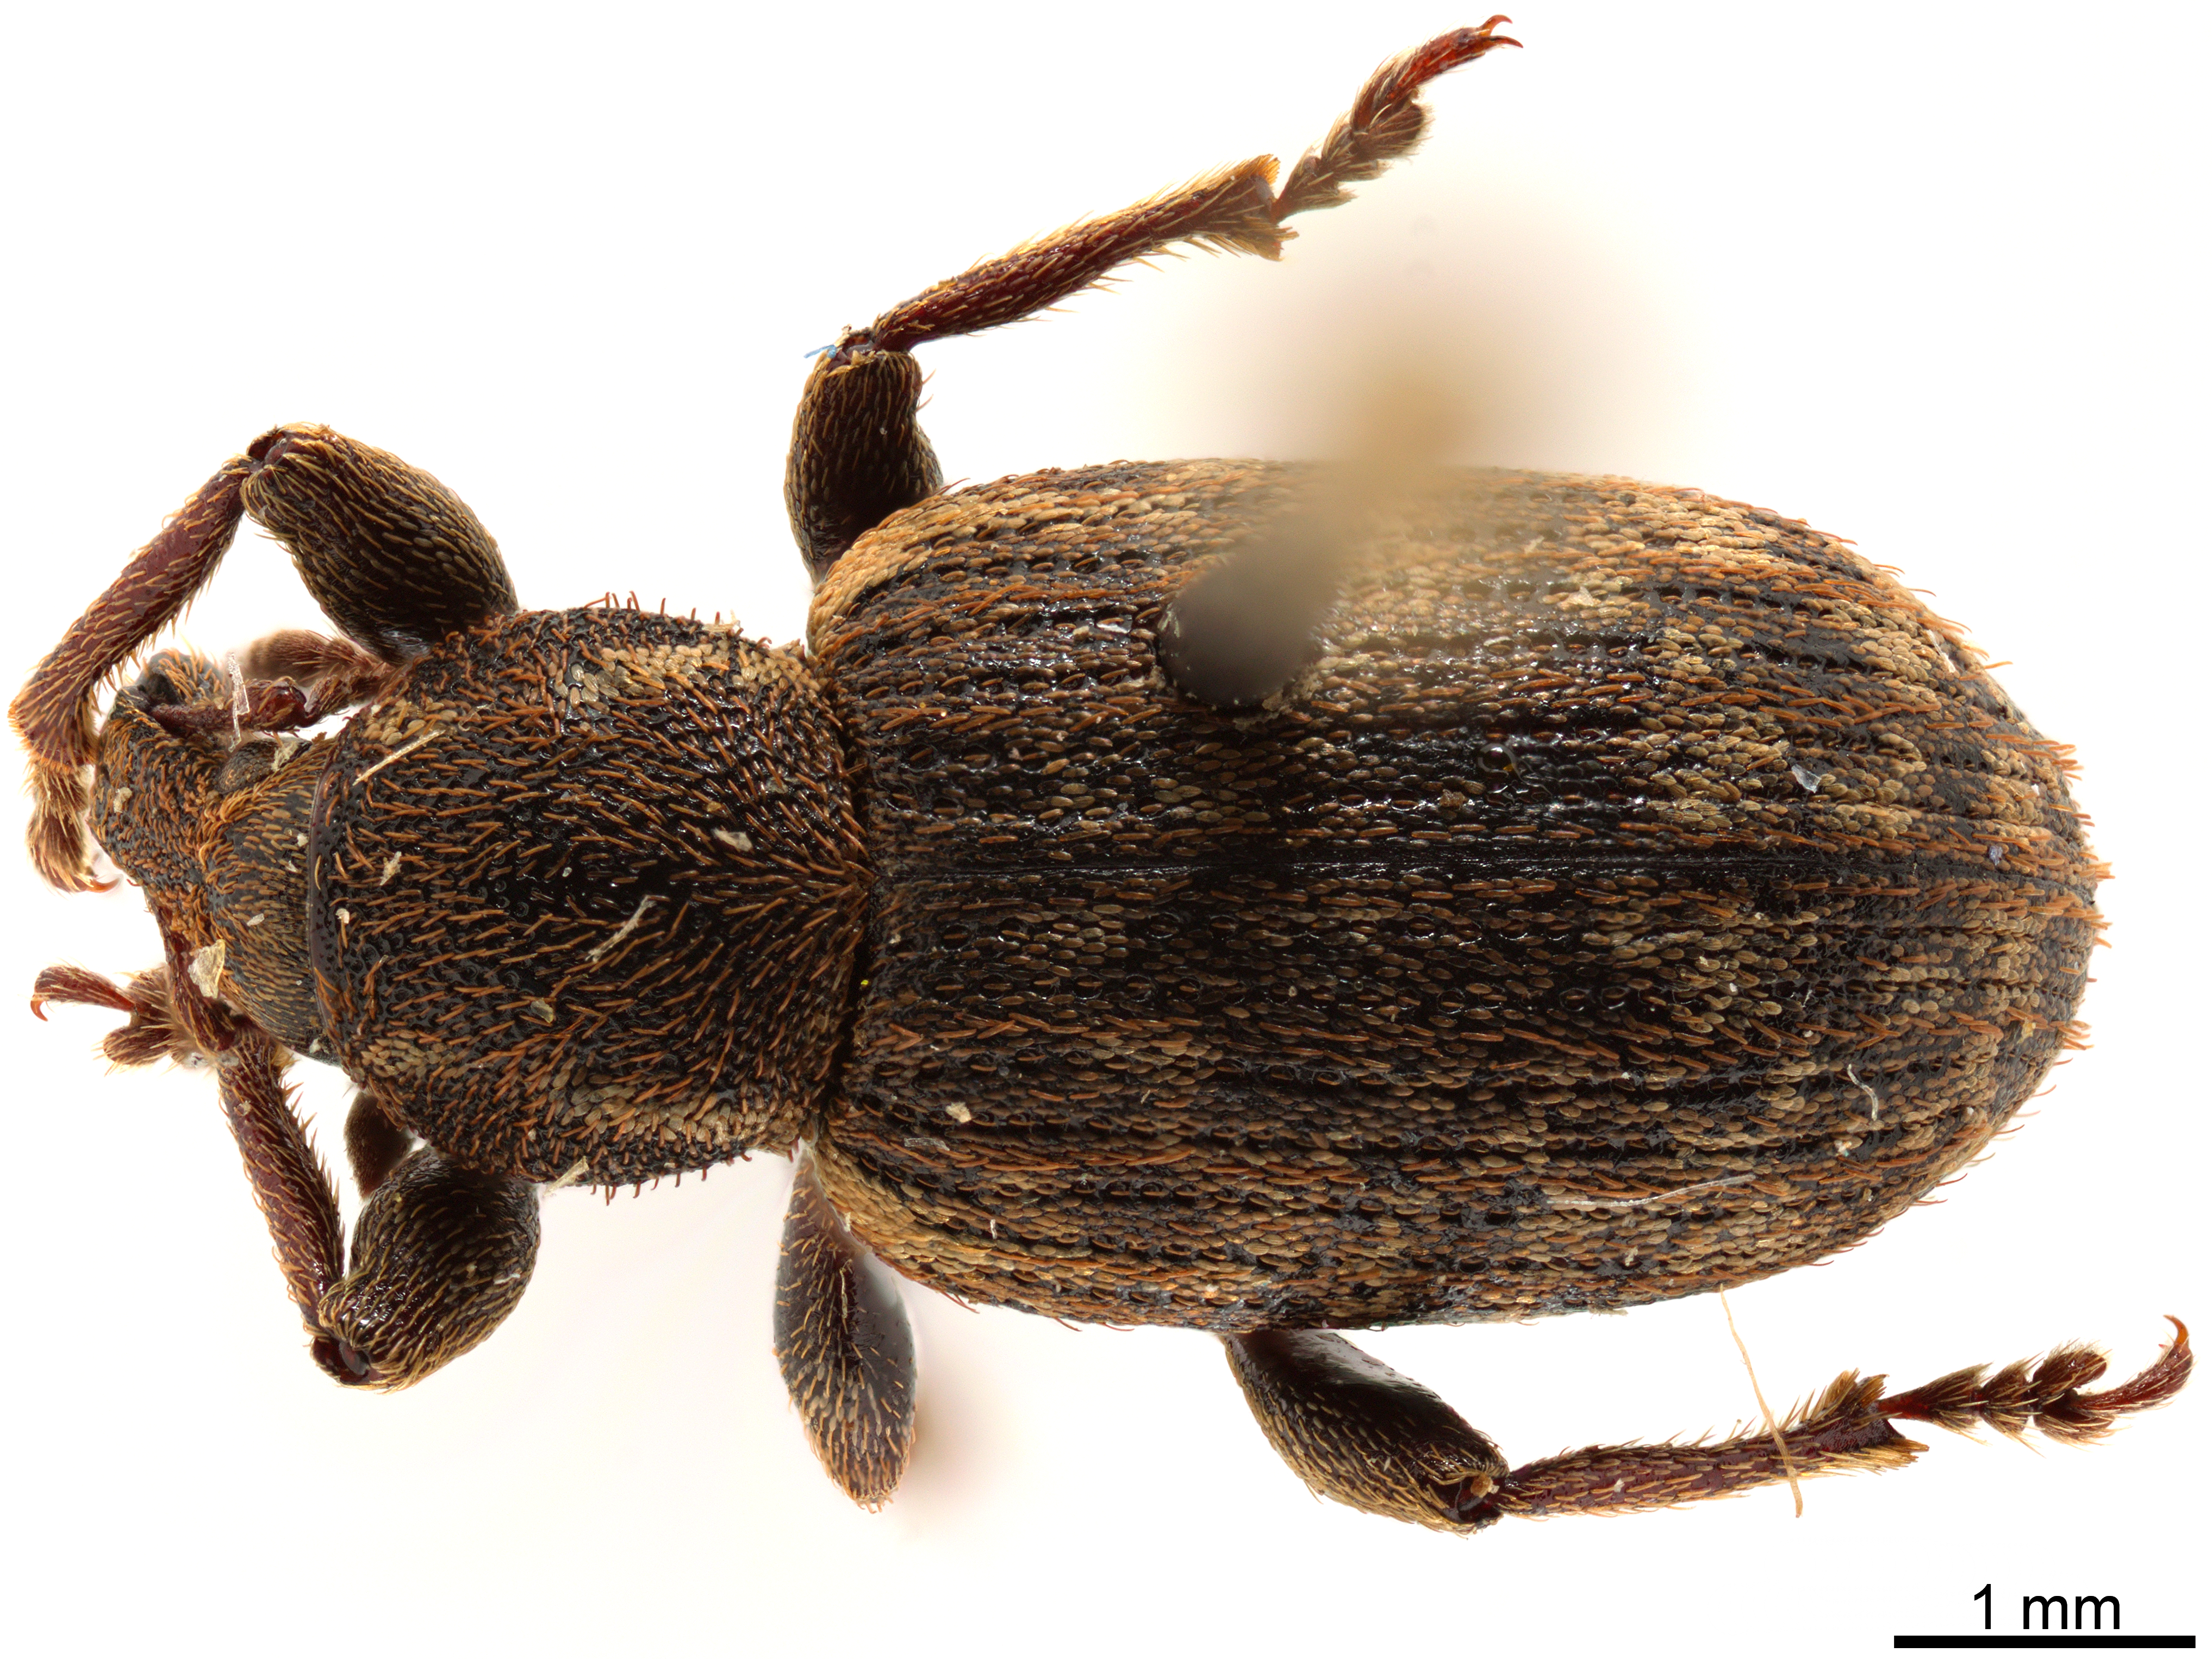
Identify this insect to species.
Lepidophorus inquinatus
